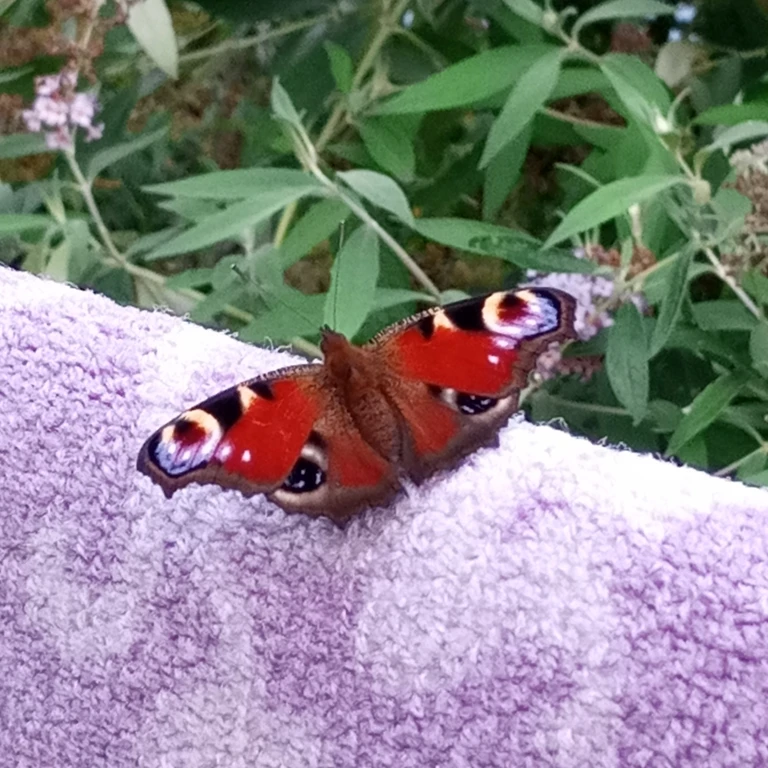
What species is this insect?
Aglais io
